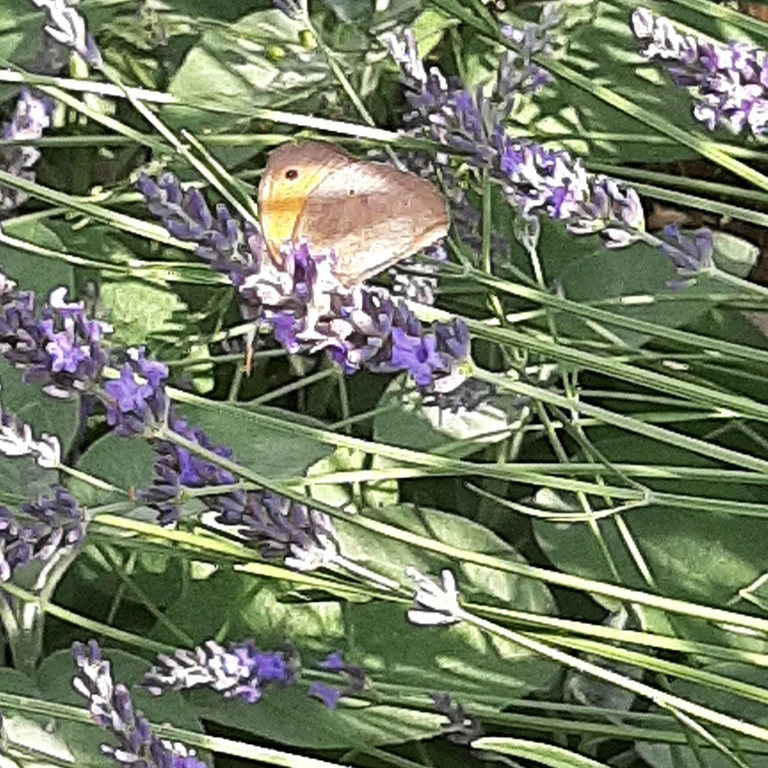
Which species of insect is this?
Maniola jurtina
